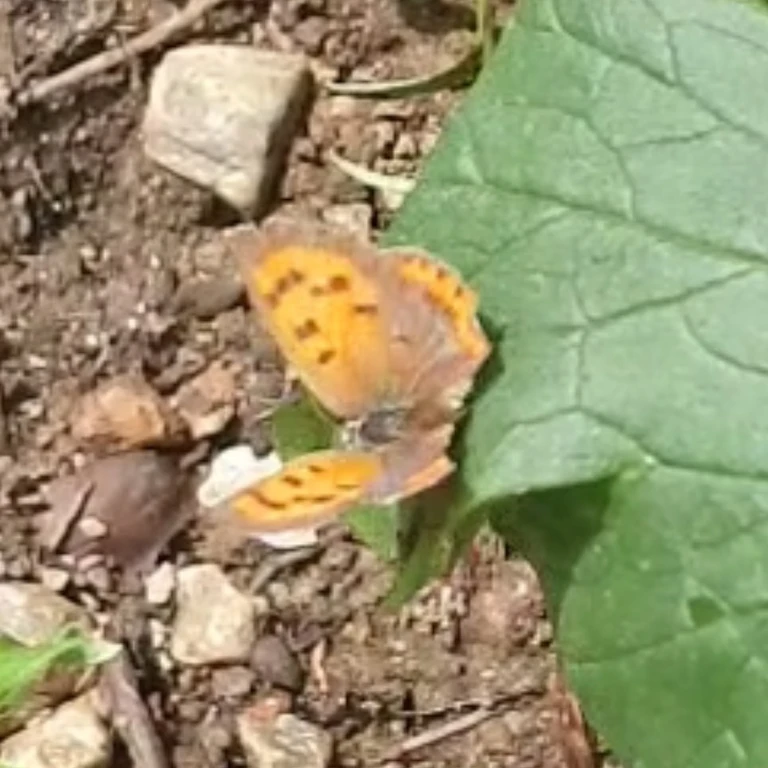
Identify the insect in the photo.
Lycaena phlaeas
